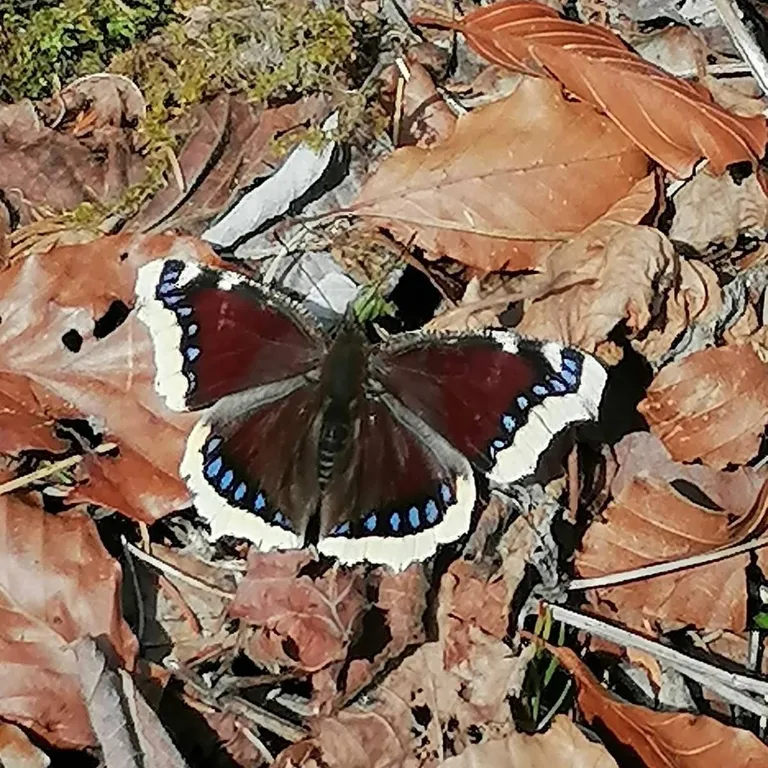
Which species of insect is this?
Nymphalis antiopa
